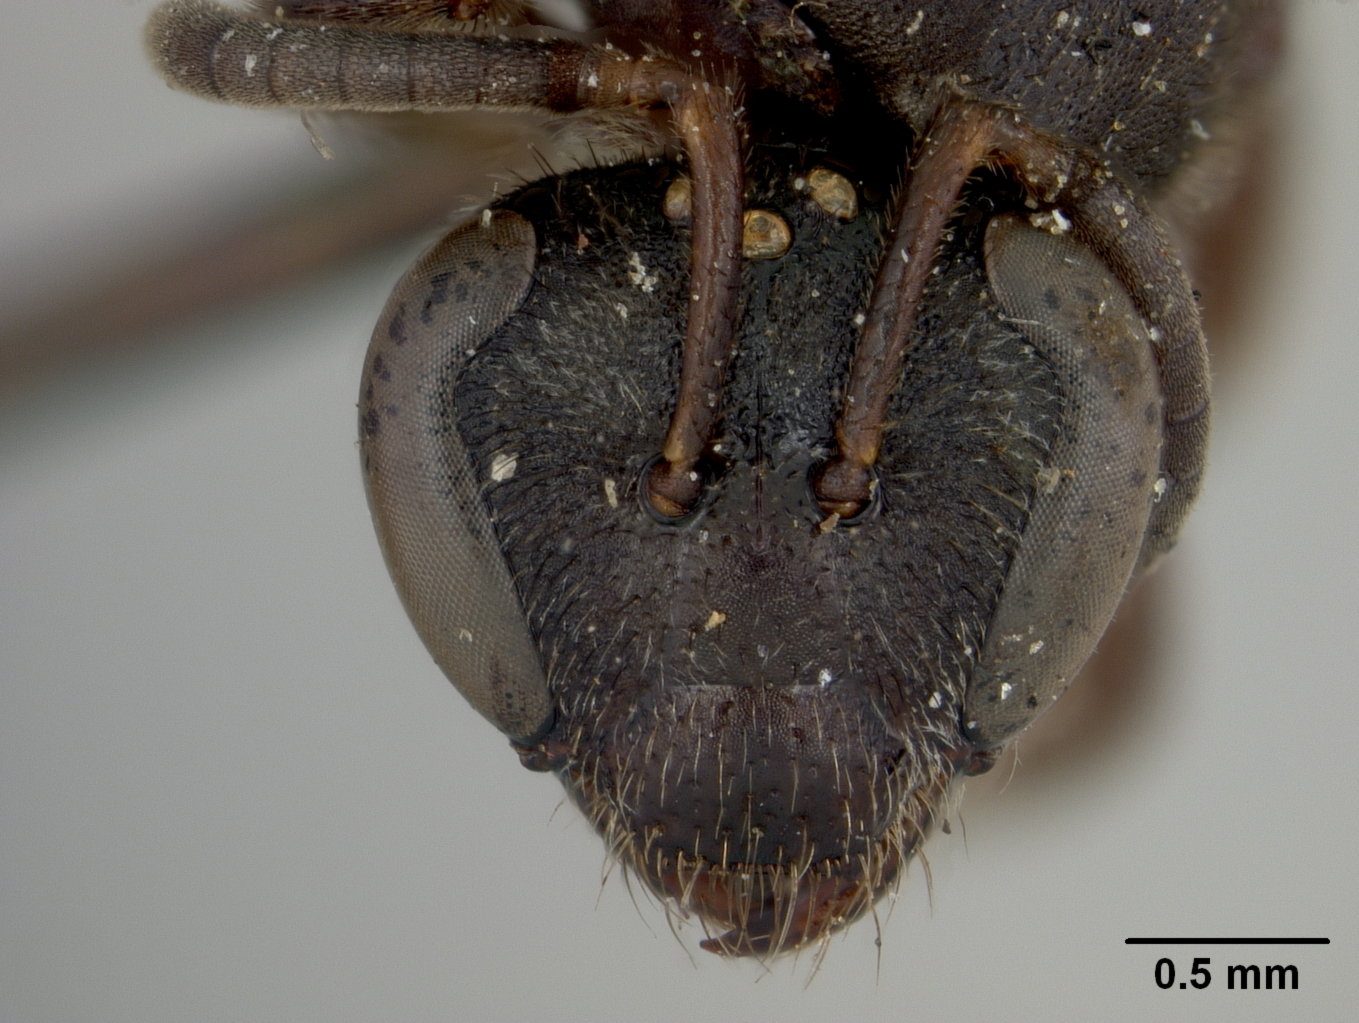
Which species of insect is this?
Neocorynura discolor
